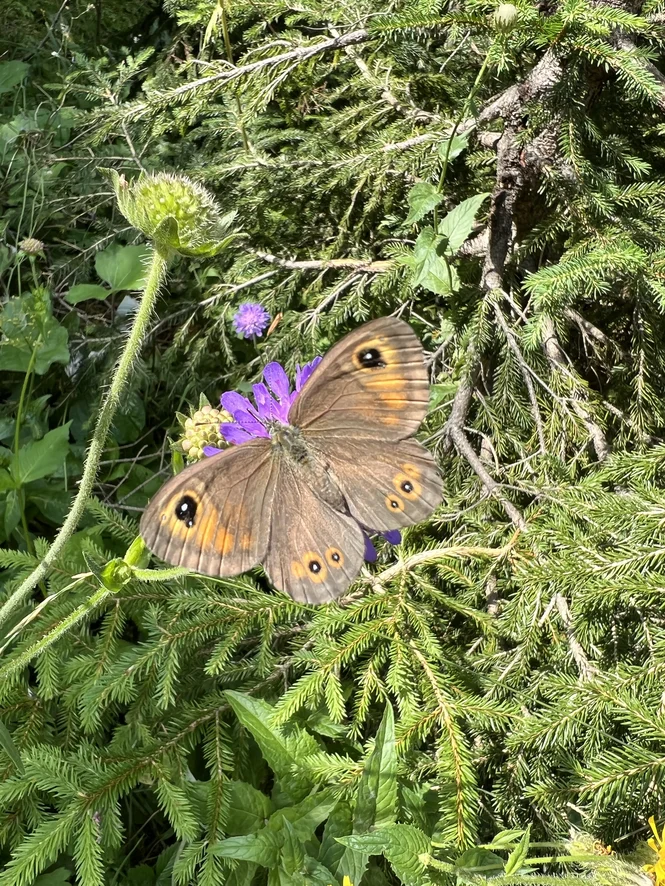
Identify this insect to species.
Lasiommata maera (also Pararge maera)
